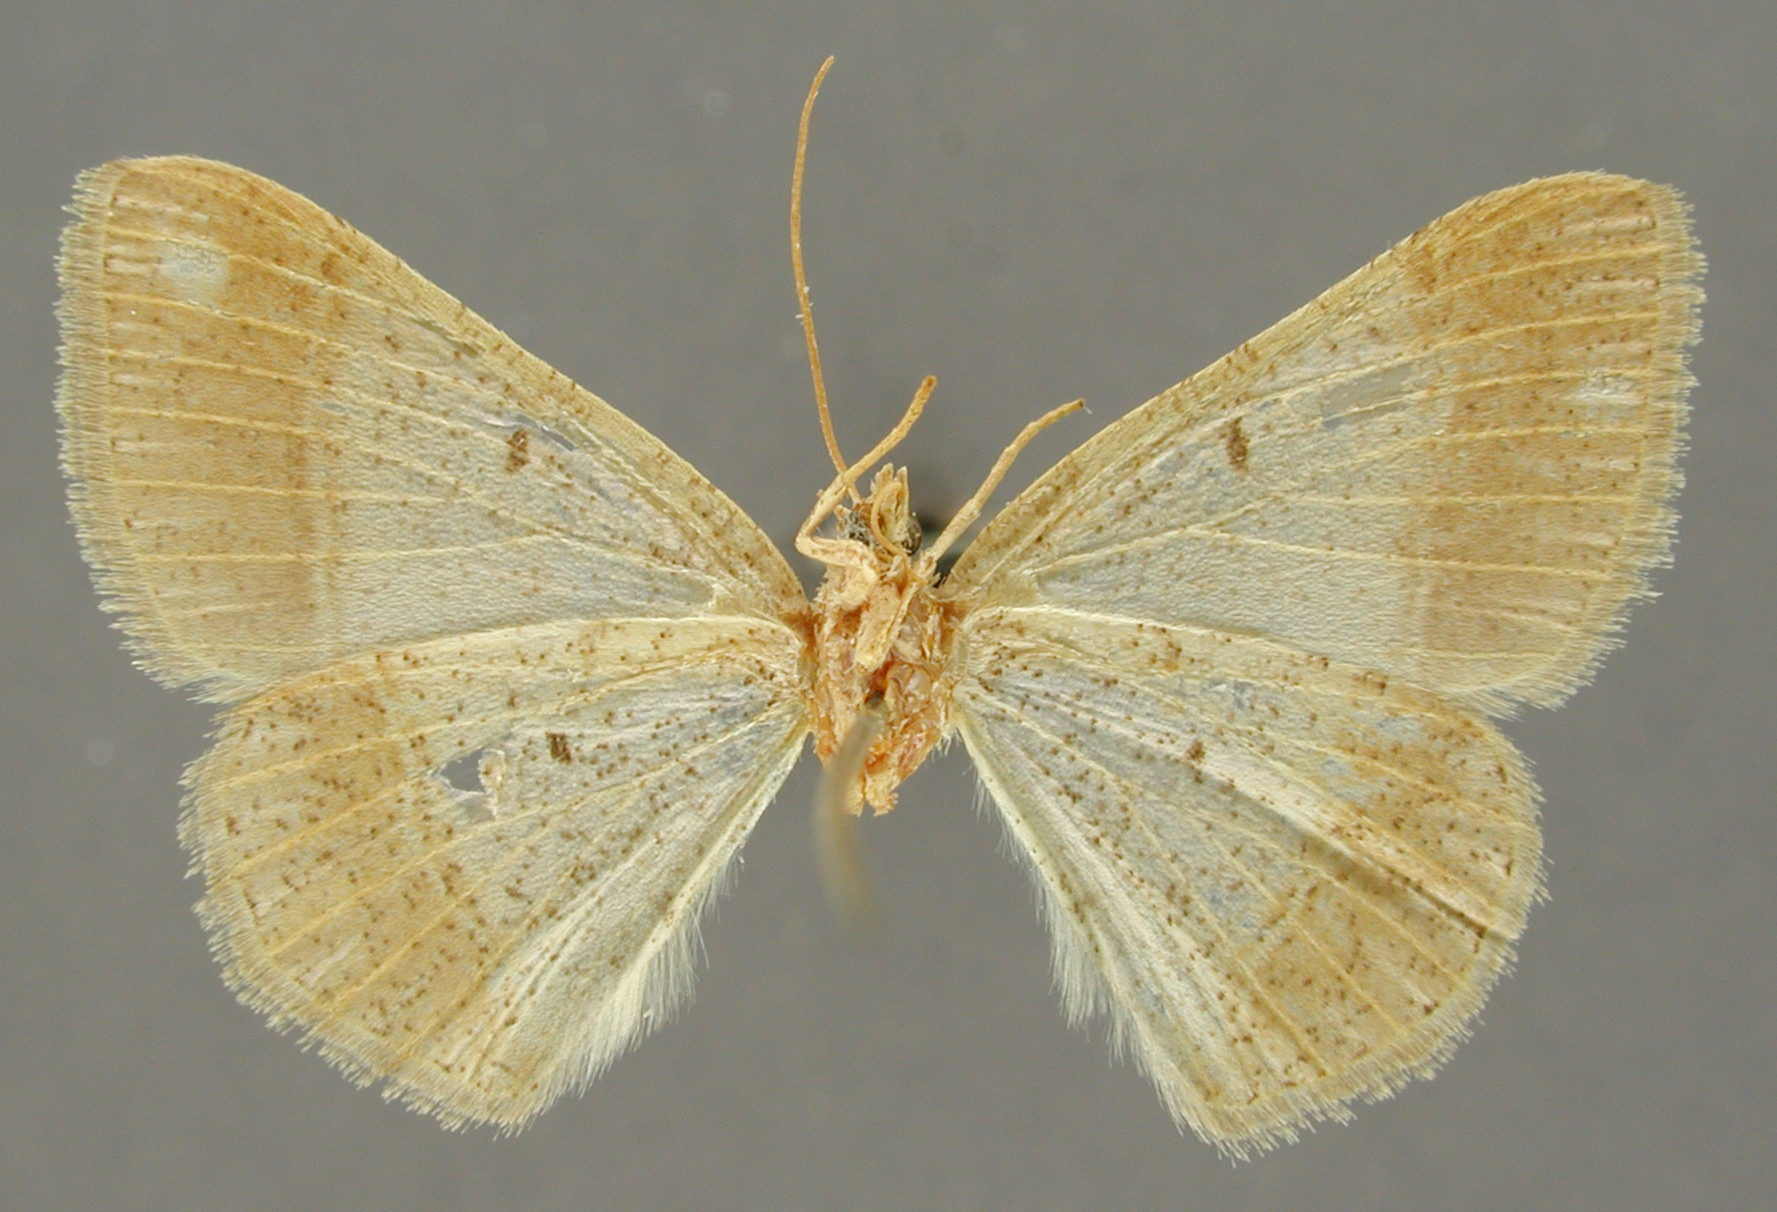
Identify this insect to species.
Semiothisa oaxacana
